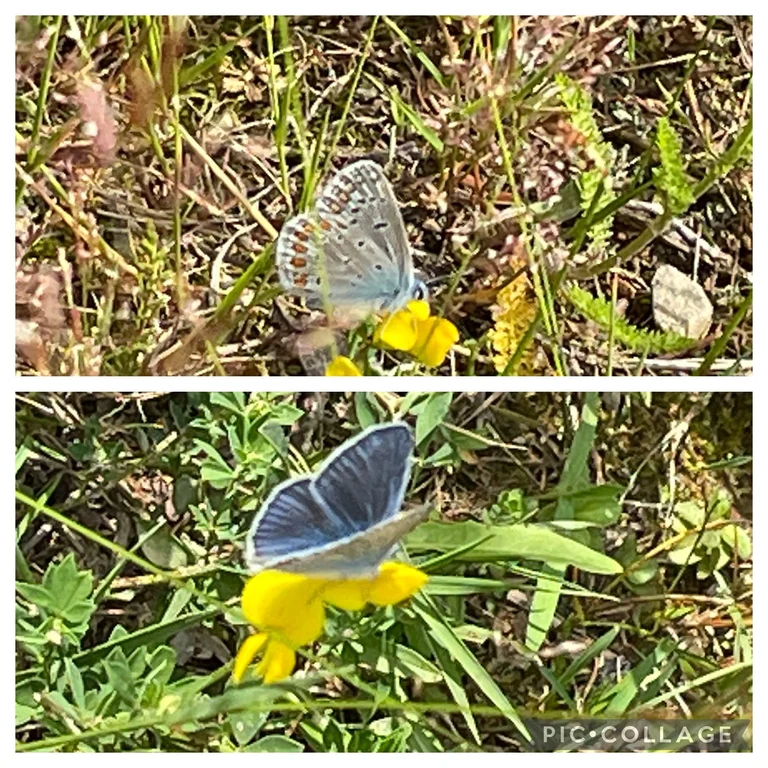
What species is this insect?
Polyommatus icarus
